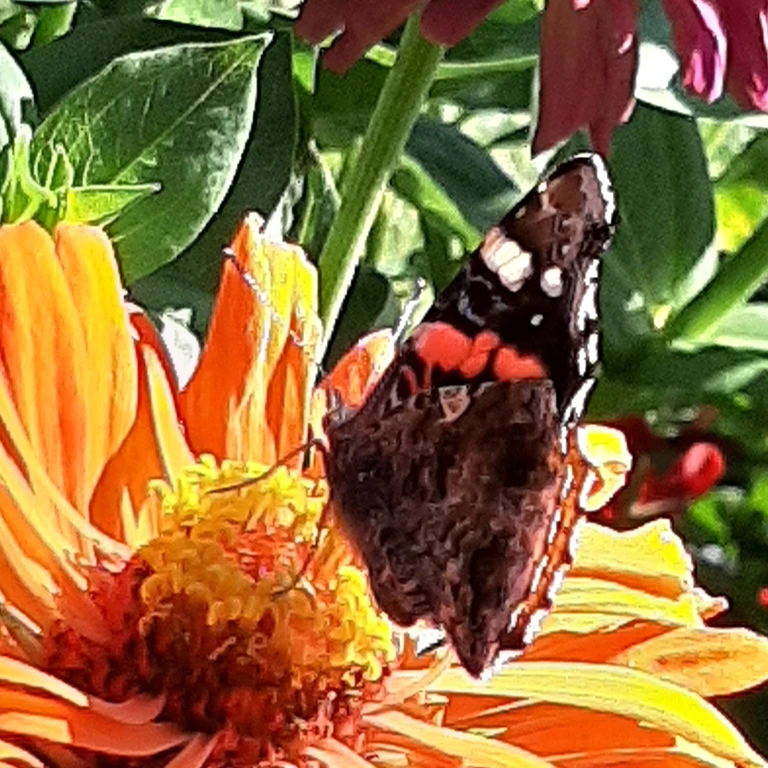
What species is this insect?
Vanessa atalanta
